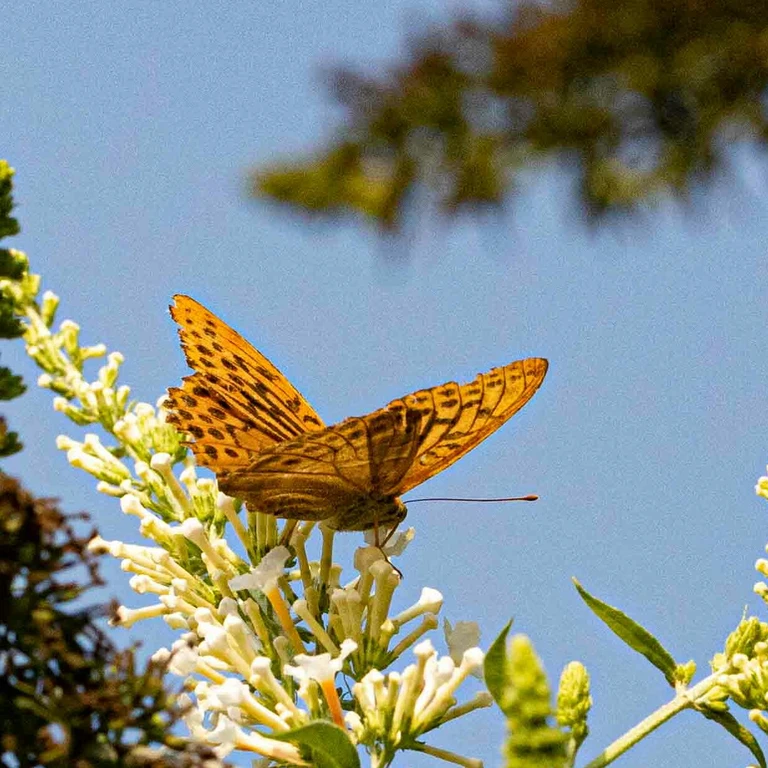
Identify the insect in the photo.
Argynnis paphia
